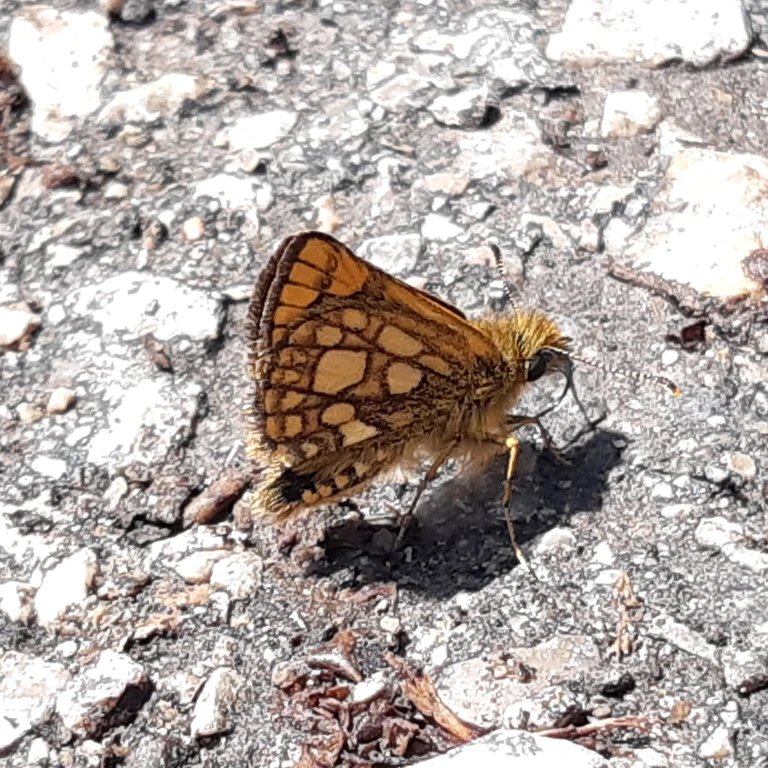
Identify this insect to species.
Carterocephalus palaemon
